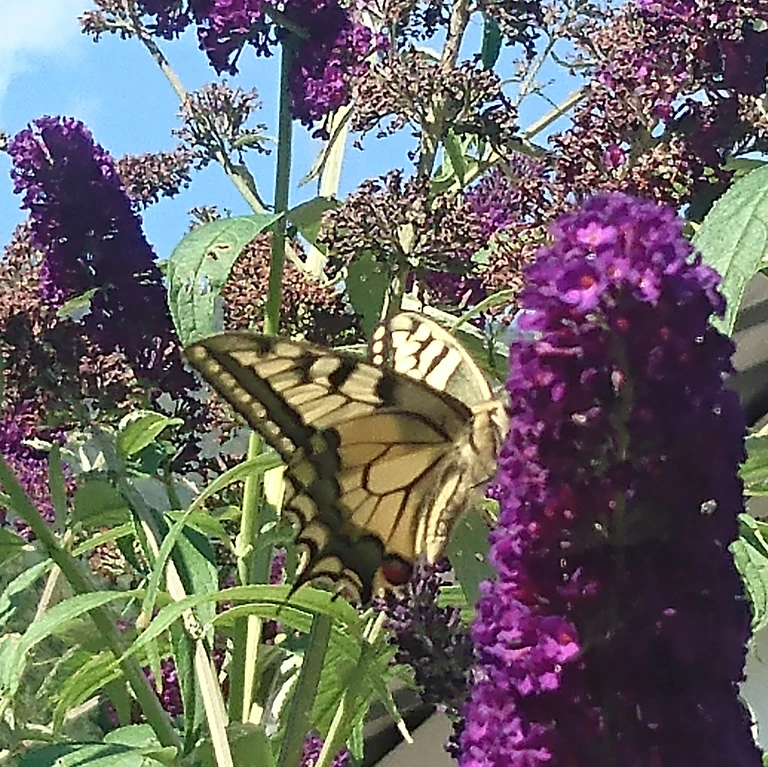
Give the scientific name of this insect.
Papilio machaon
